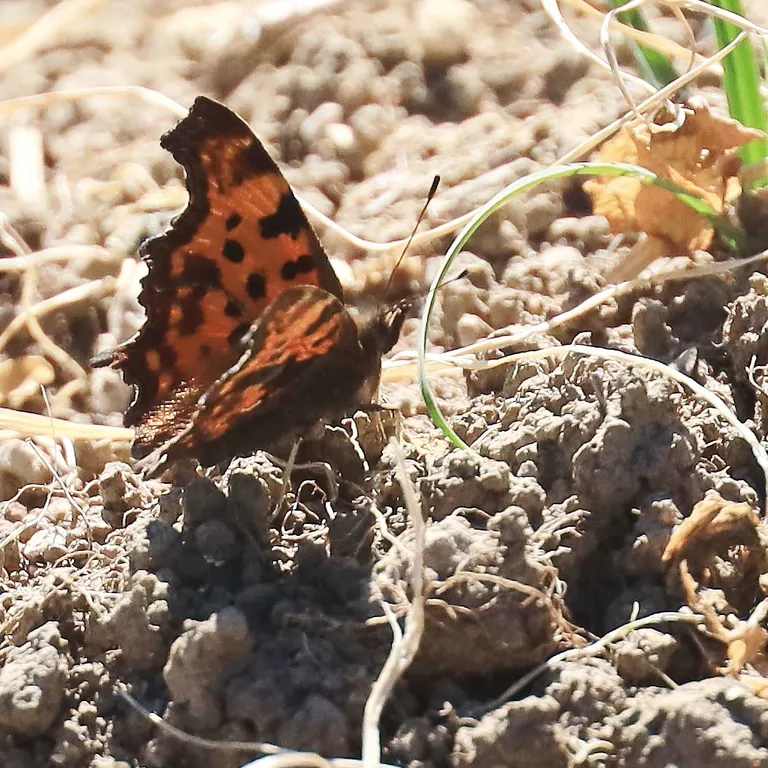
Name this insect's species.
Polygonia c-album
